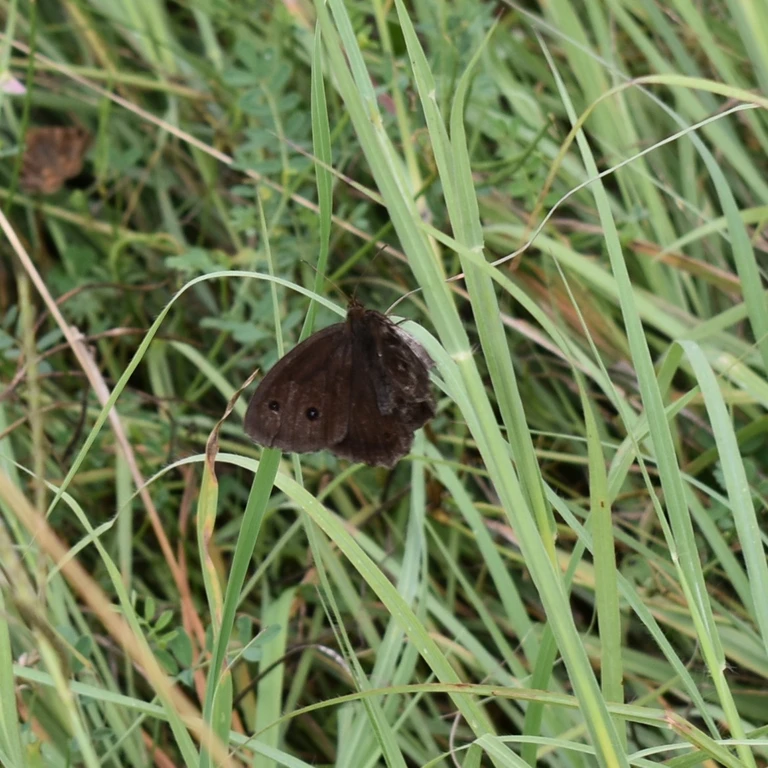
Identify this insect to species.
Minois dryas
